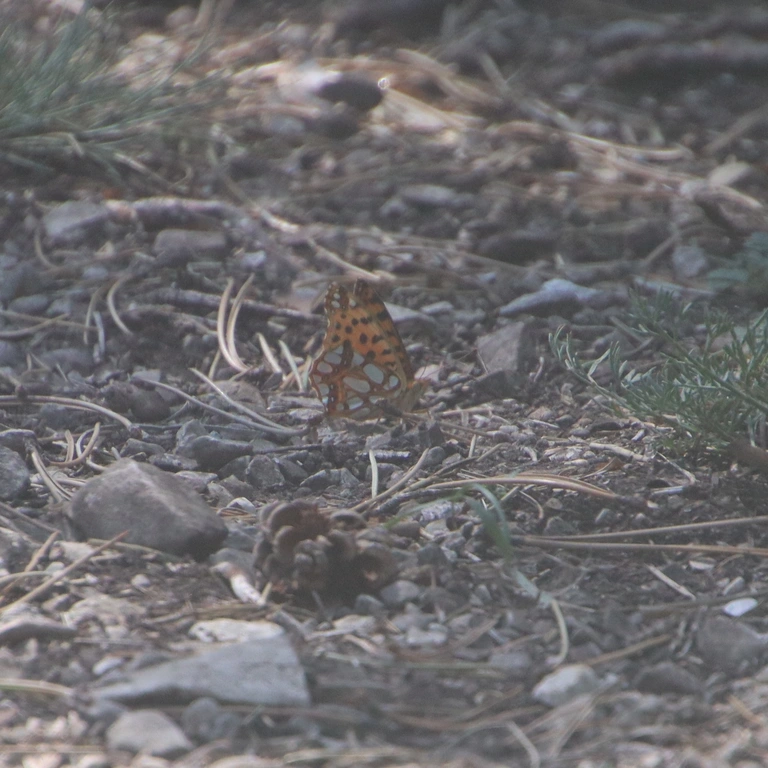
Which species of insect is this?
Issoria lathonia
